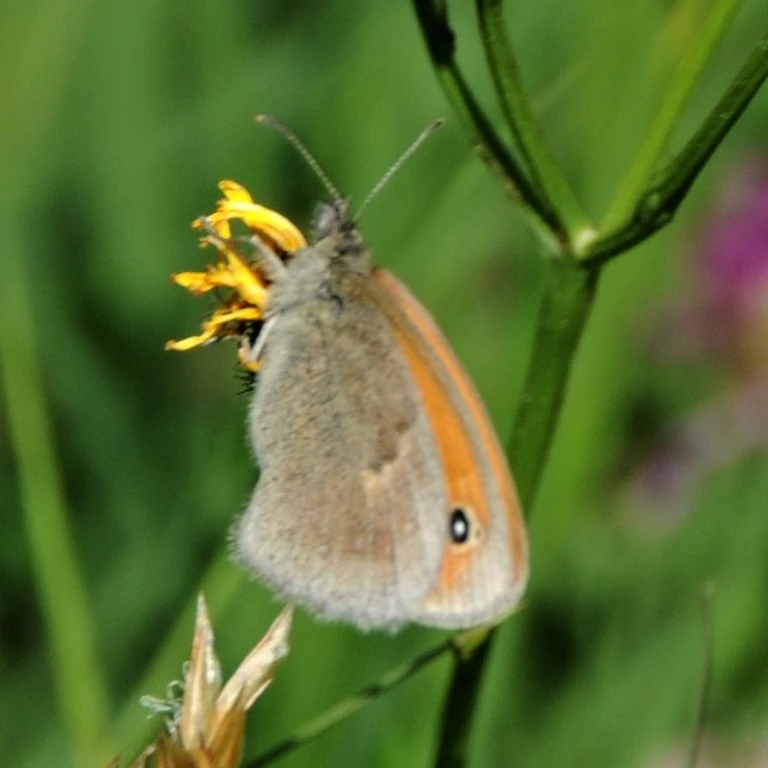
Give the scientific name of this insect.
Coenonympha pamphilus
